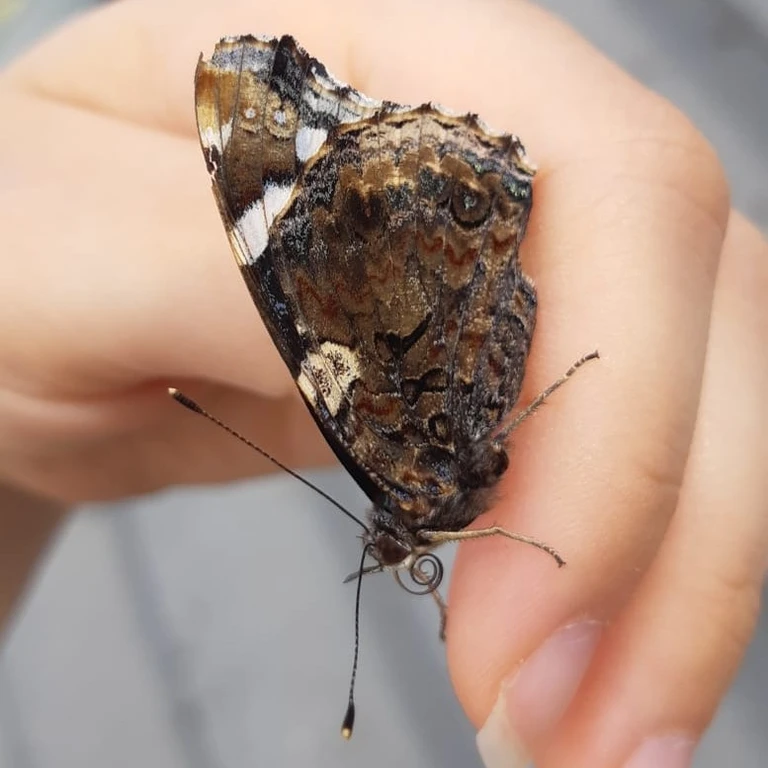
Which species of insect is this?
Vanessa atalanta
